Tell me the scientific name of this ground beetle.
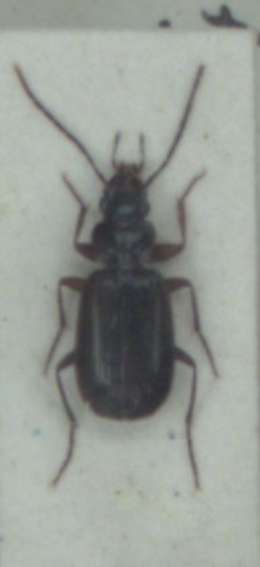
Badister dilatatus
